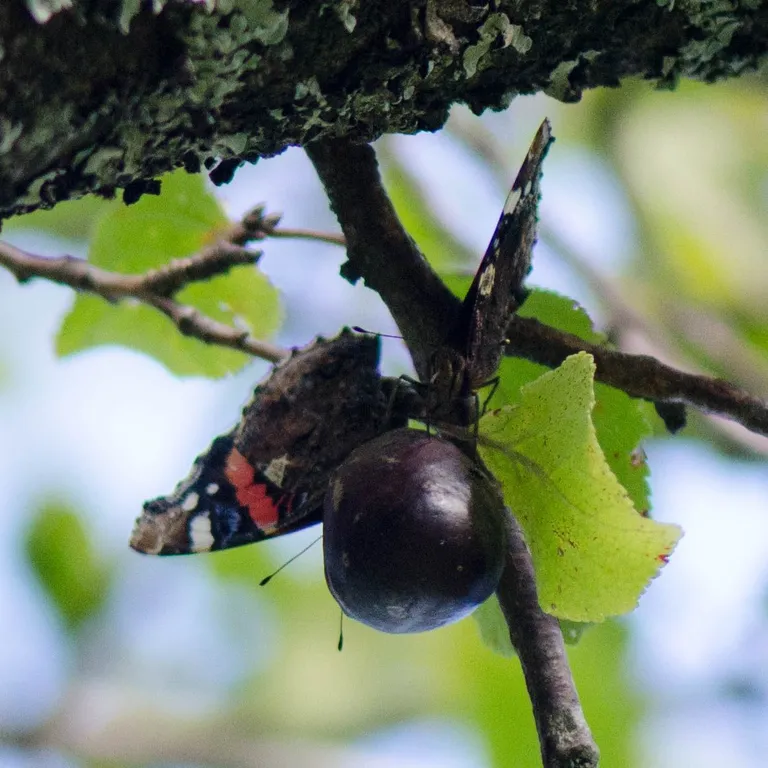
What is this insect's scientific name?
Vanessa atalanta
